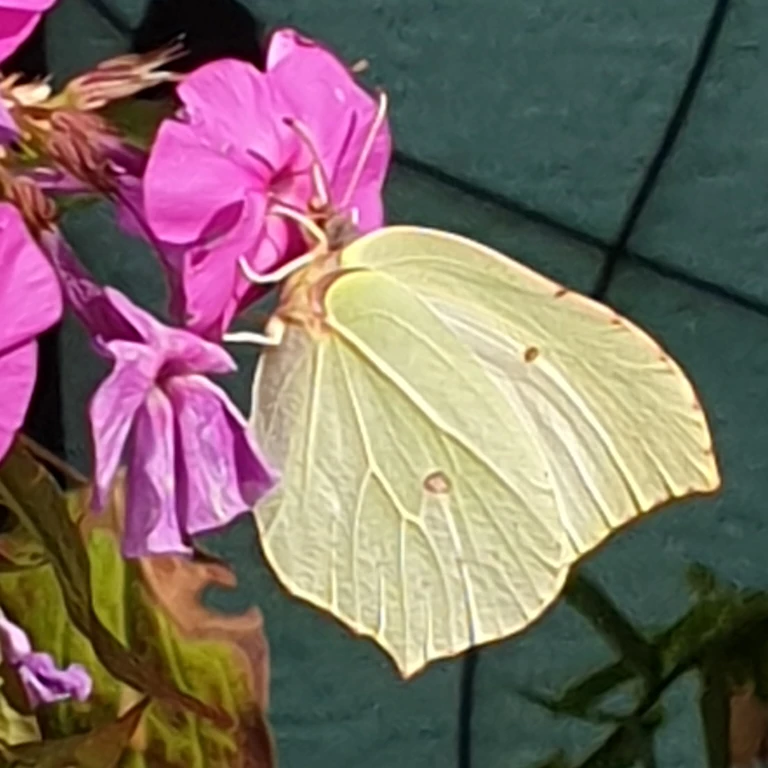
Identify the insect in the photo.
Gonepteryx rhamni
